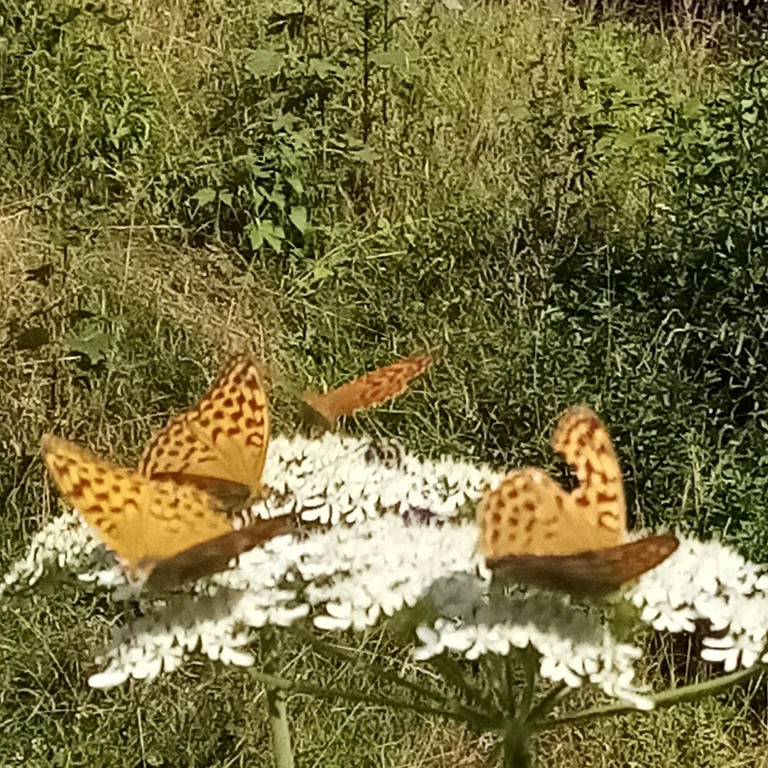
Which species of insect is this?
Argynnis paphia
